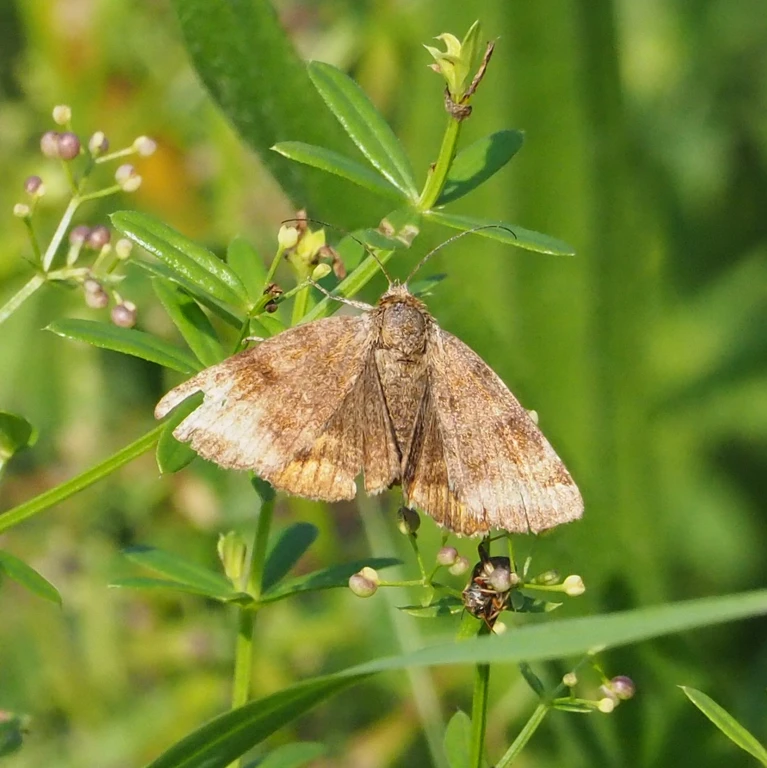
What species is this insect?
Euclidia glyphica
